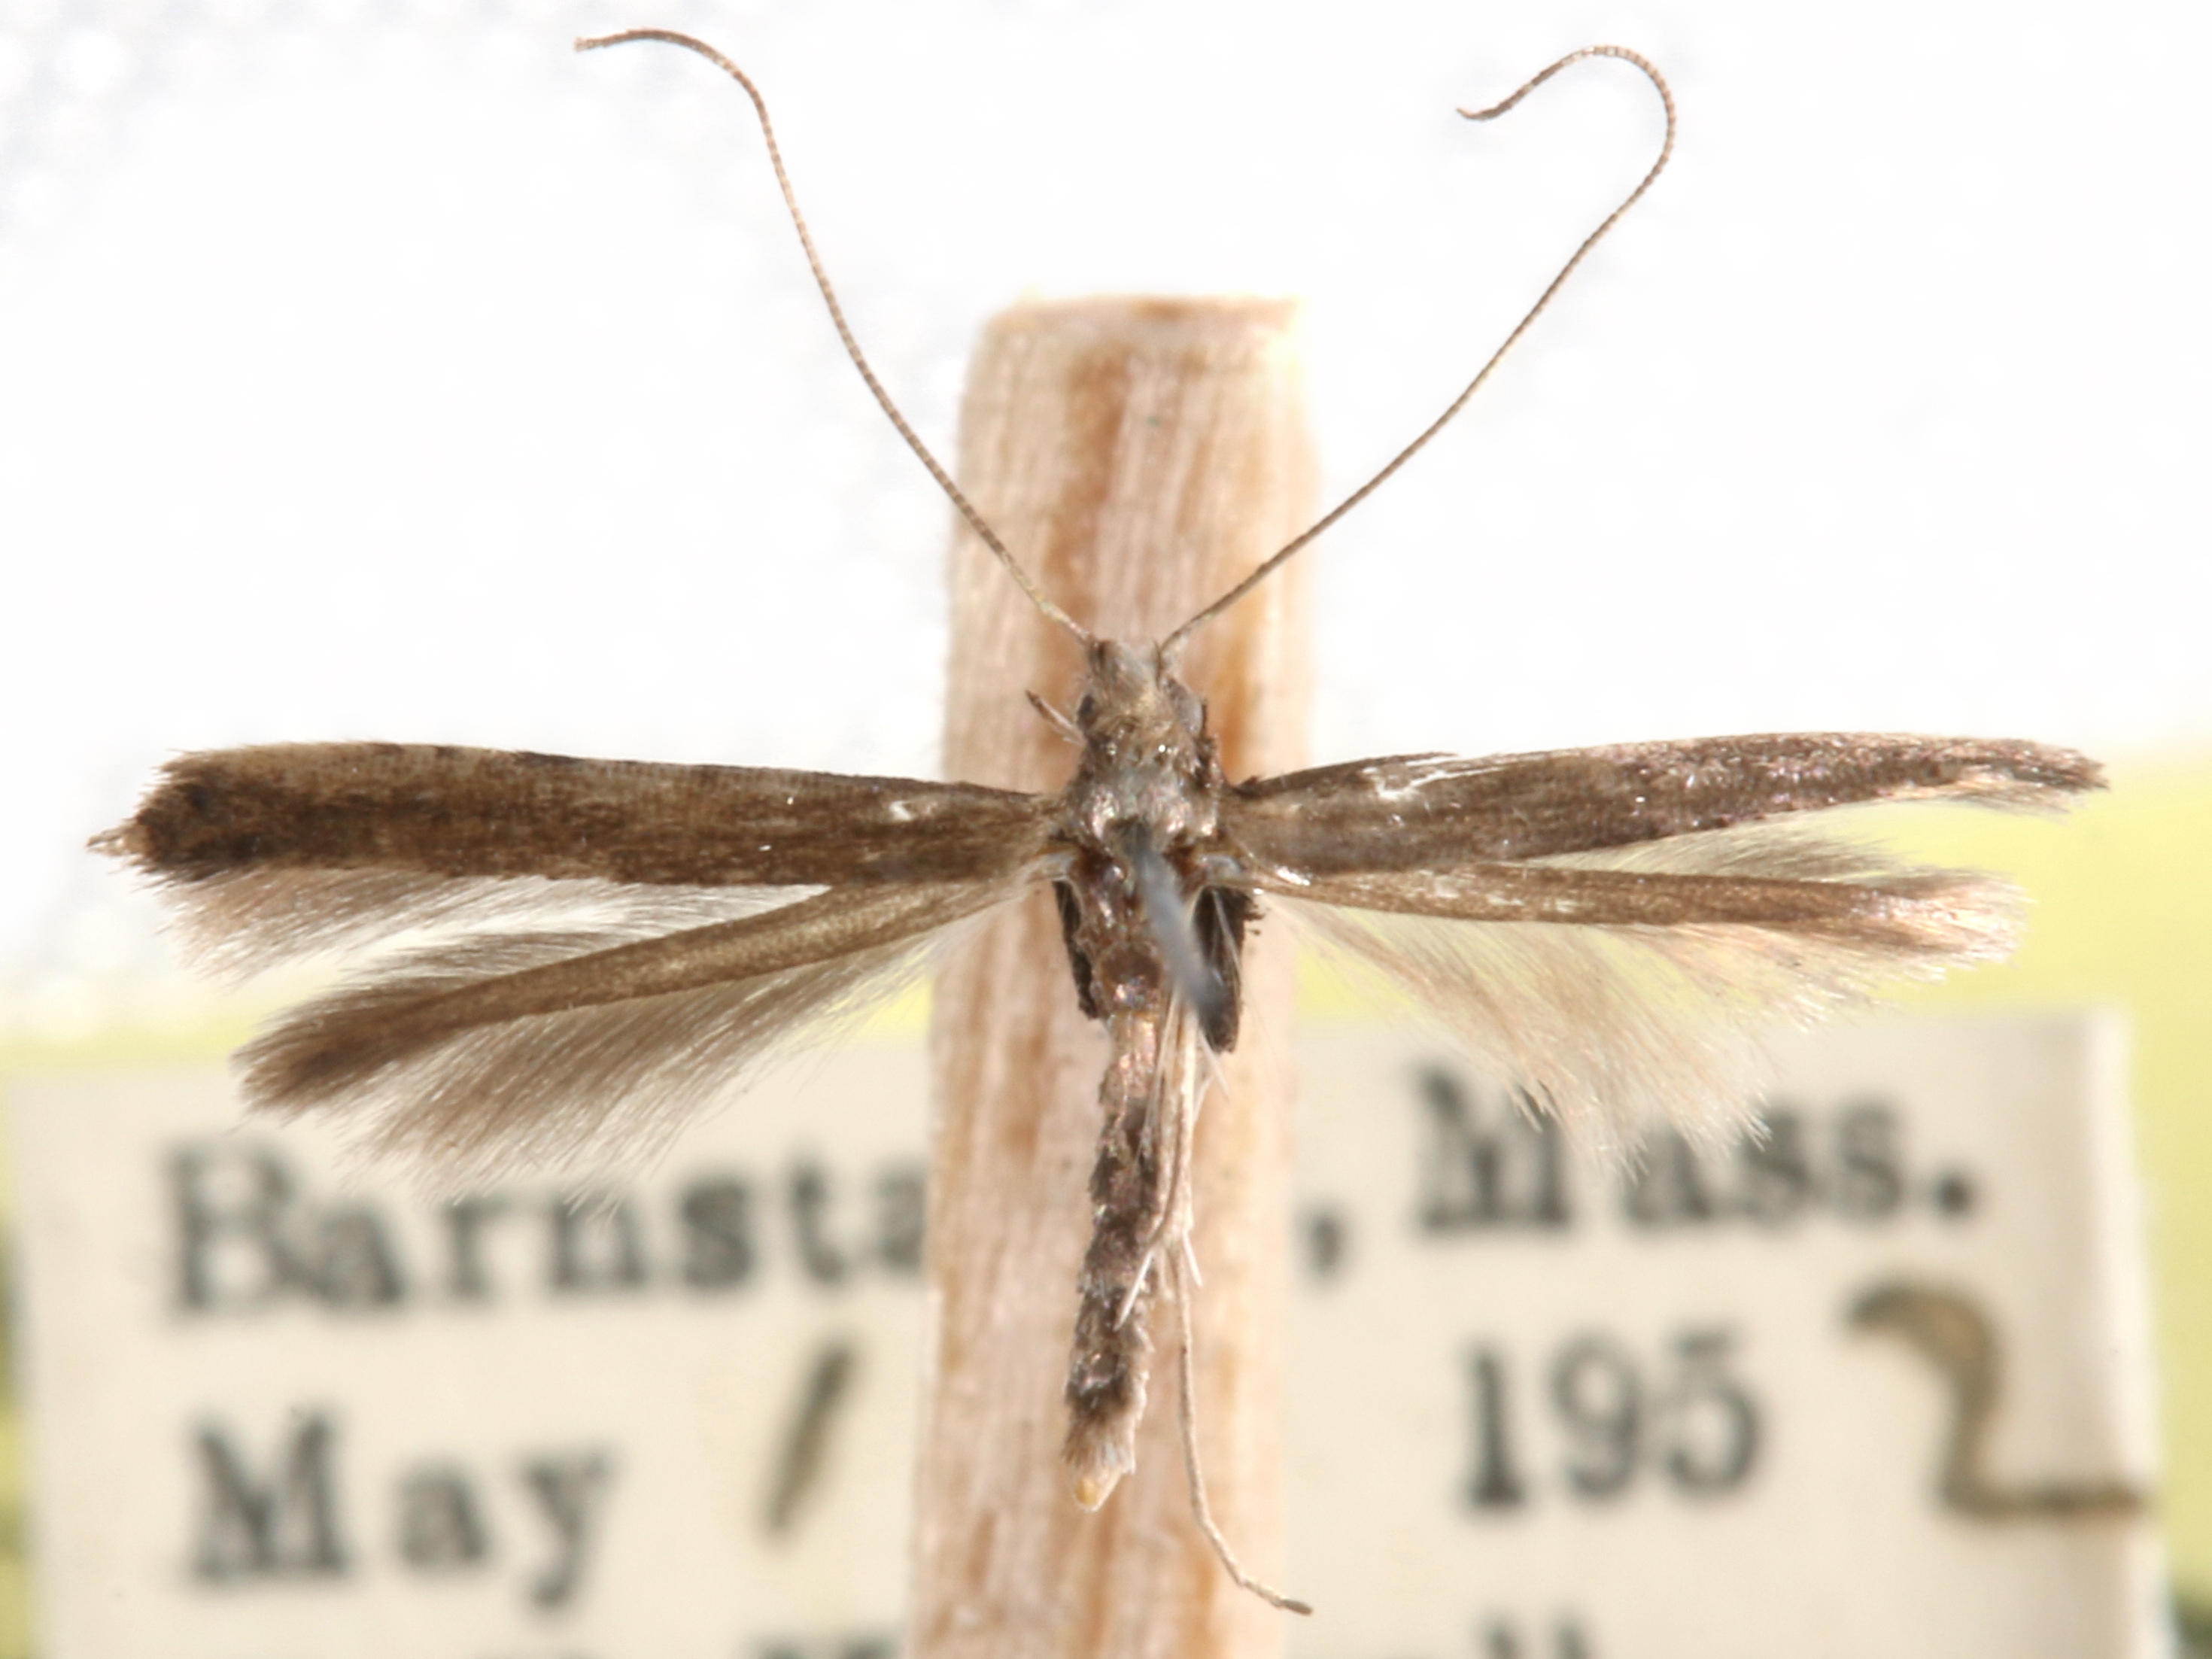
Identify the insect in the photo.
Caloptilia minimella
